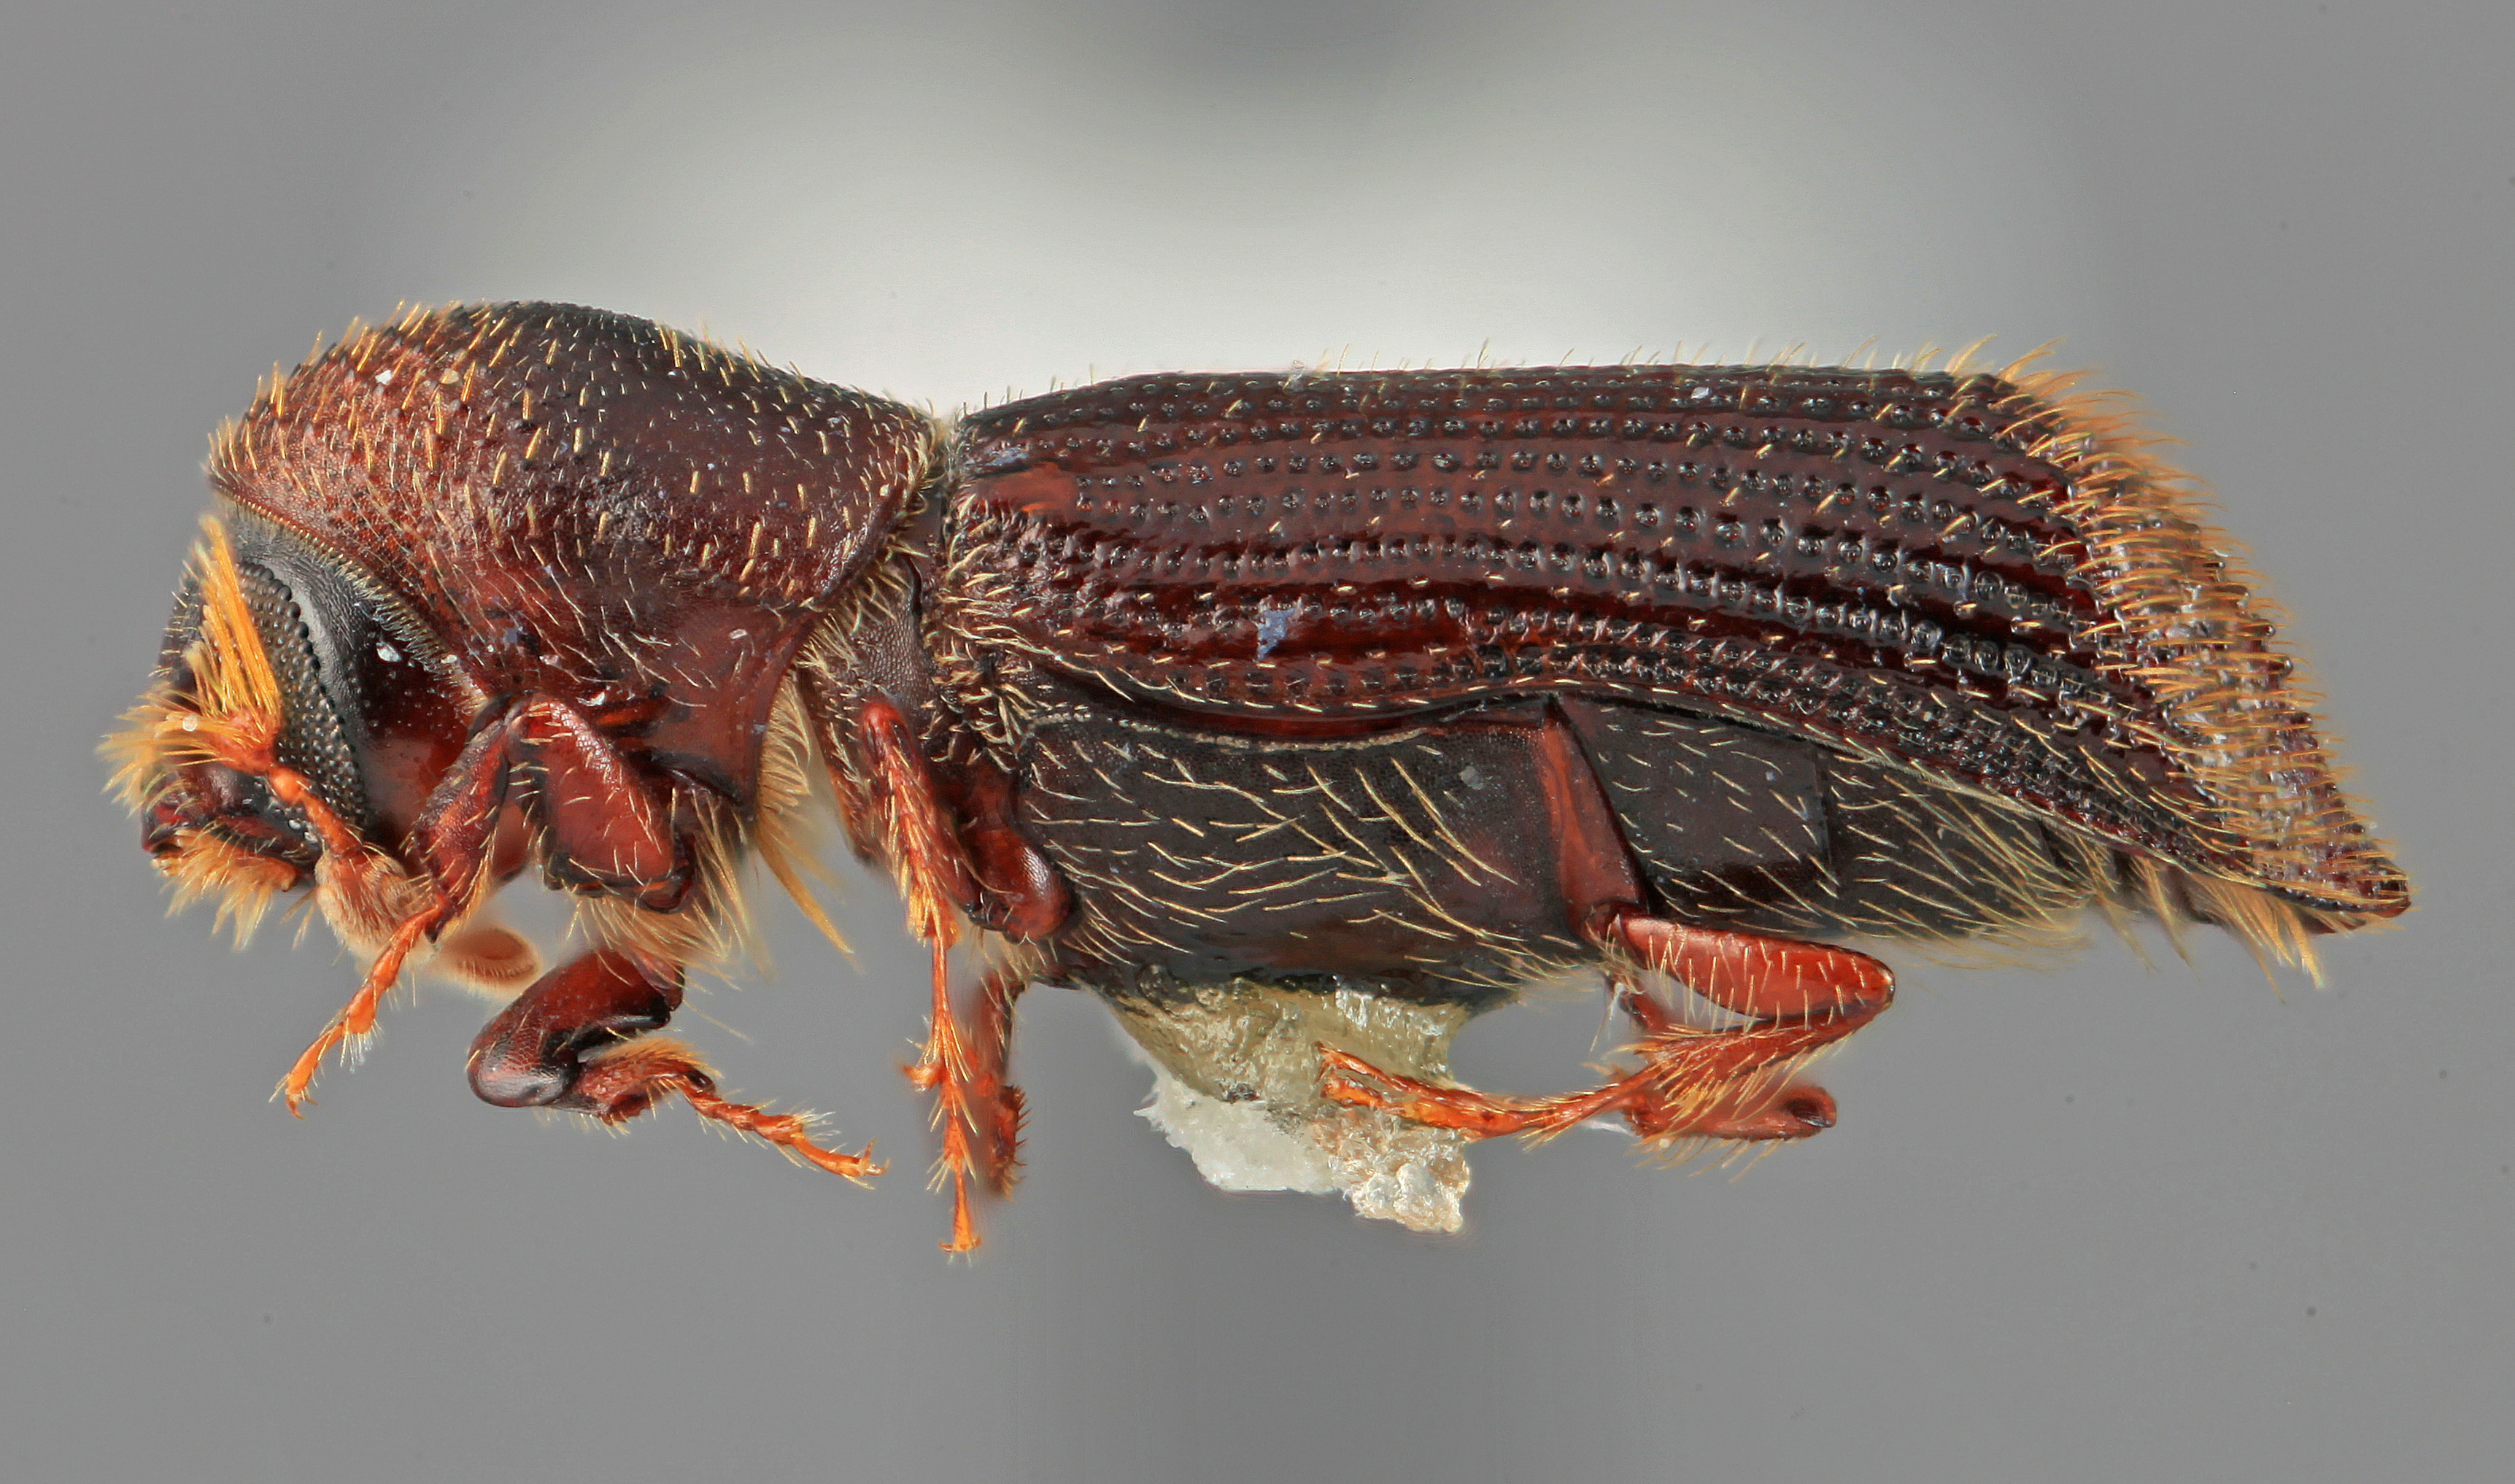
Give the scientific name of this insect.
Micracis vitulus
